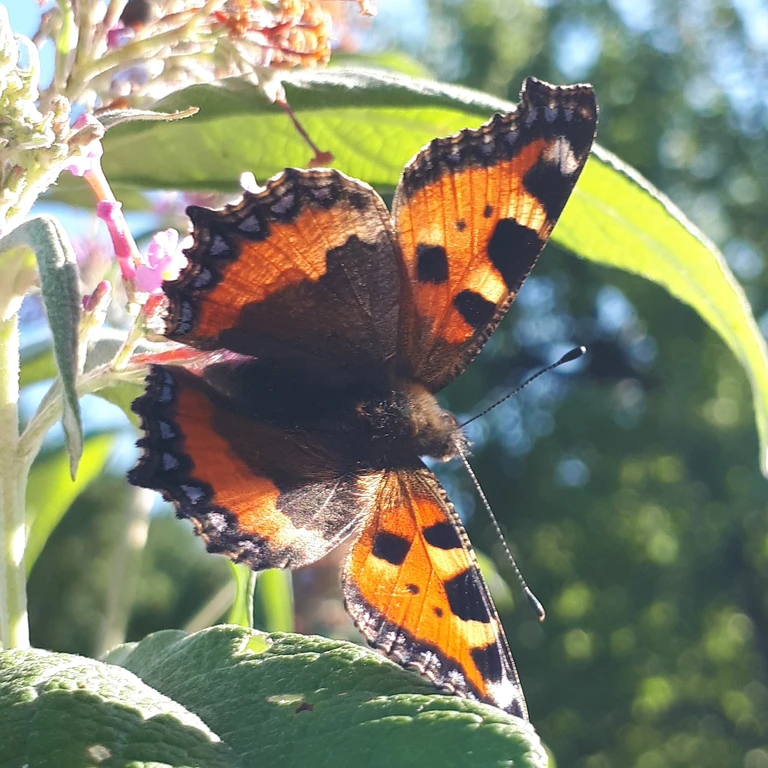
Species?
Aglais urticae
